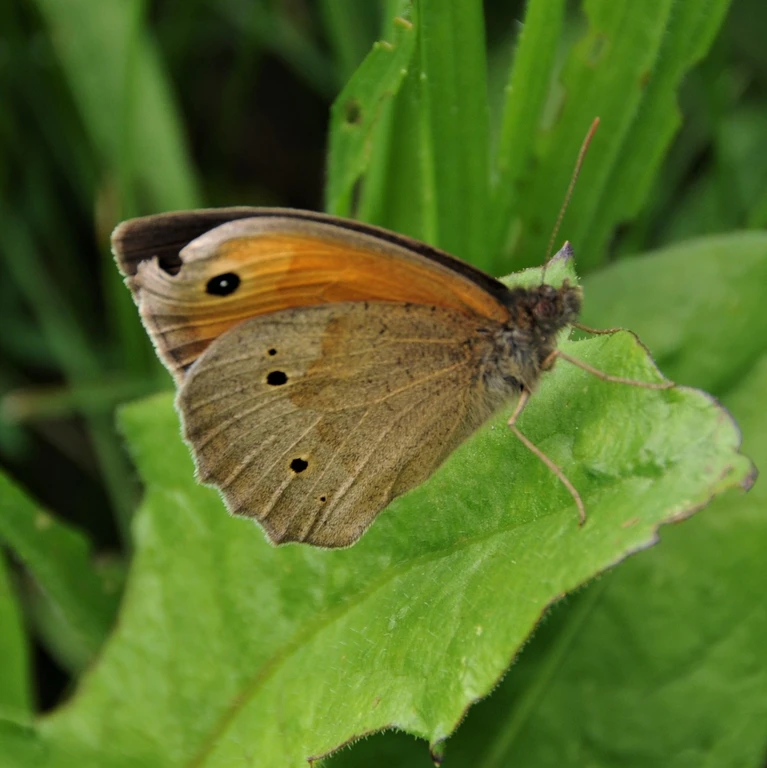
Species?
Maniola jurtina
